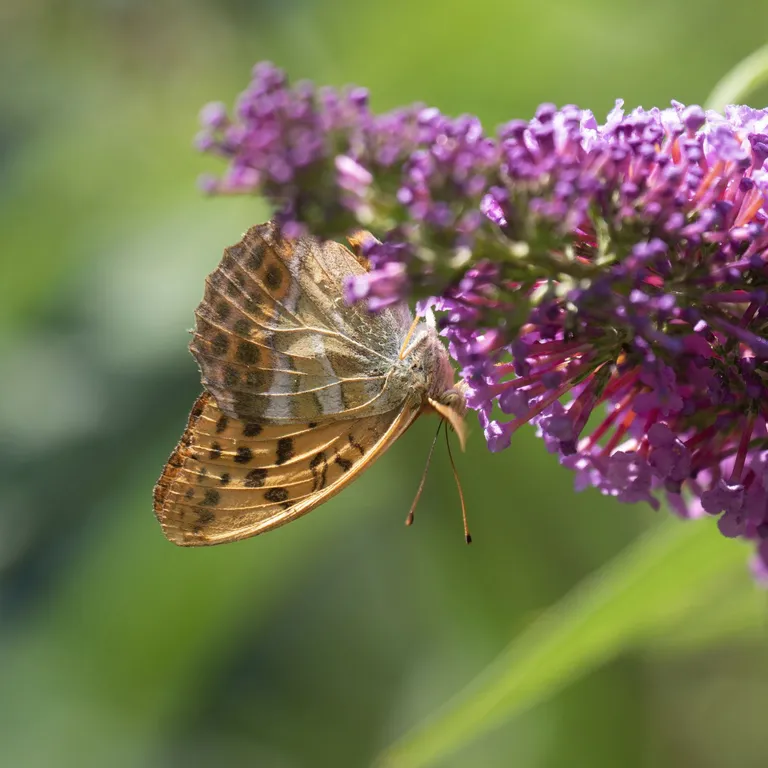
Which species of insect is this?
Argynnis paphia
